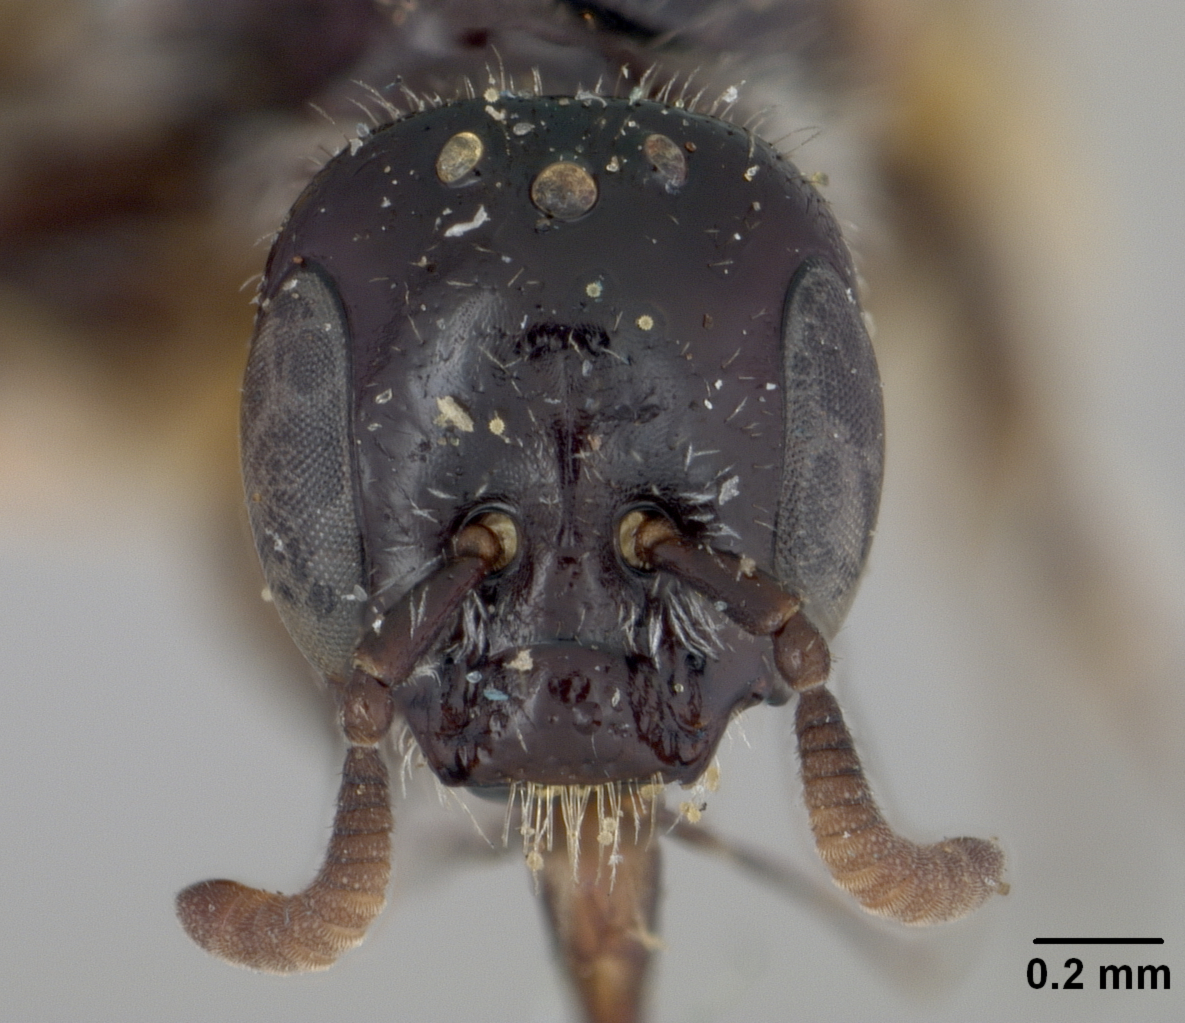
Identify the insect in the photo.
Sphecodosoma pratti
